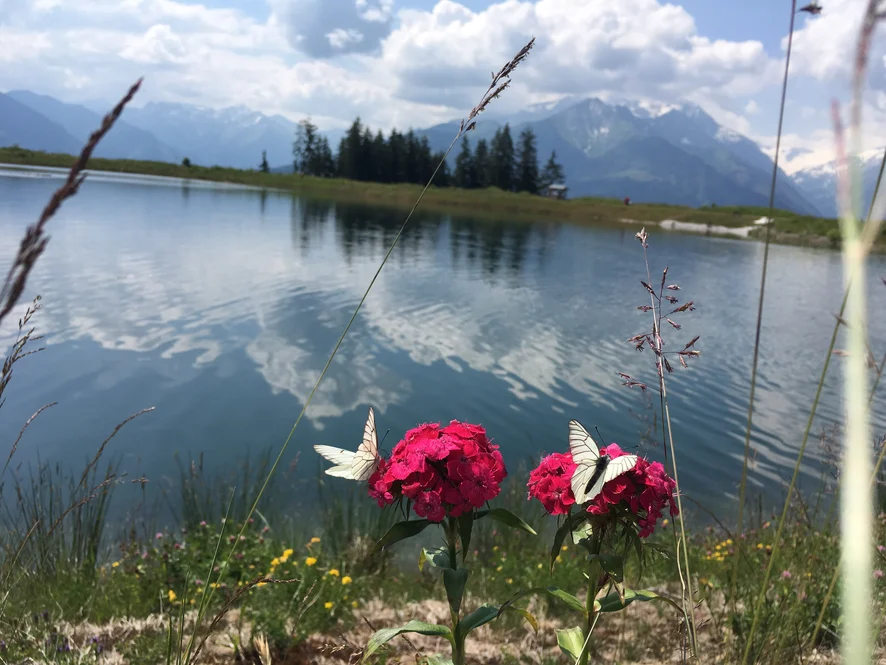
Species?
Aporia crataegi
